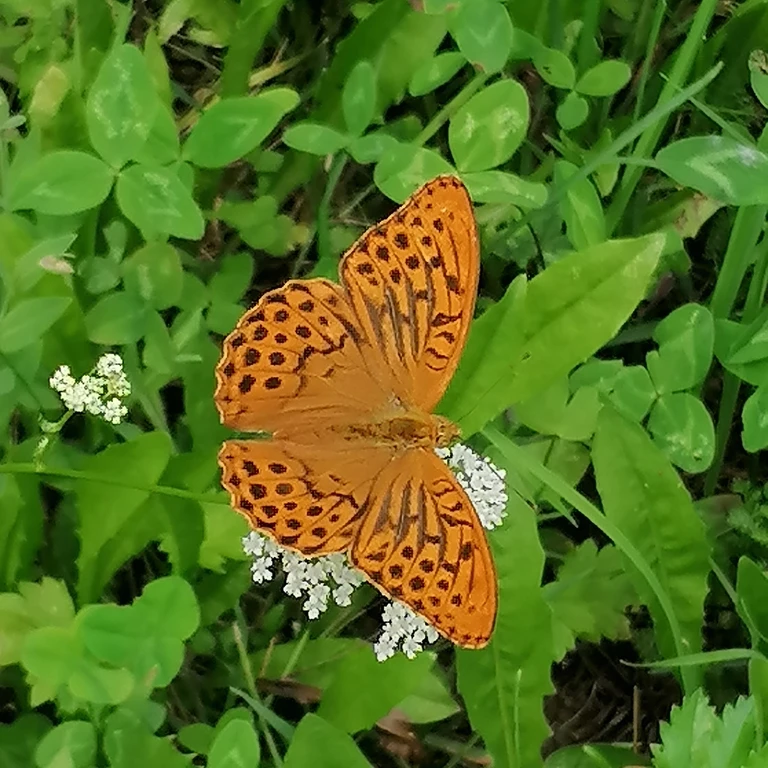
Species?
Argynnis paphia
